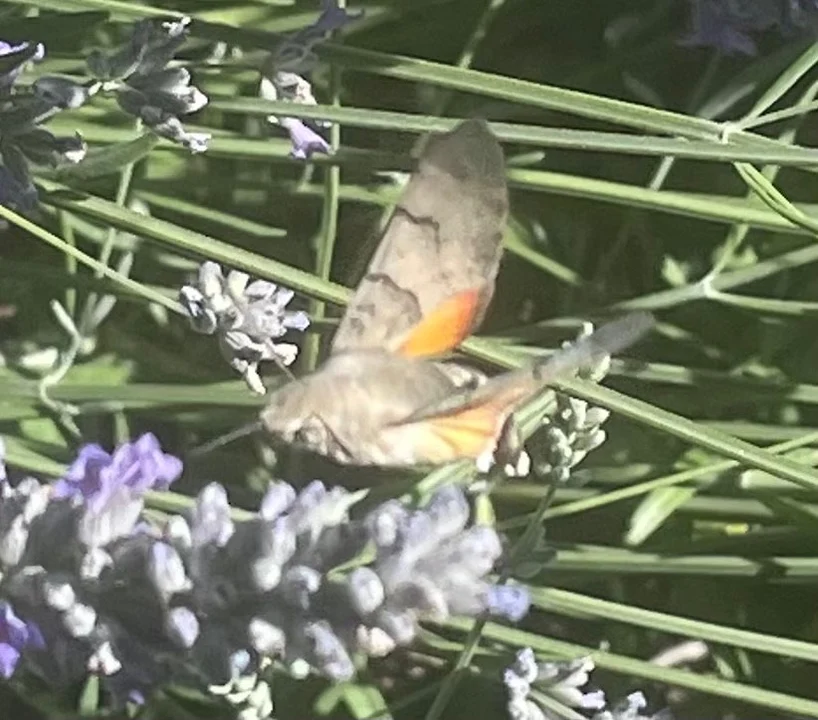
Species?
Macroglossum stellatarum
